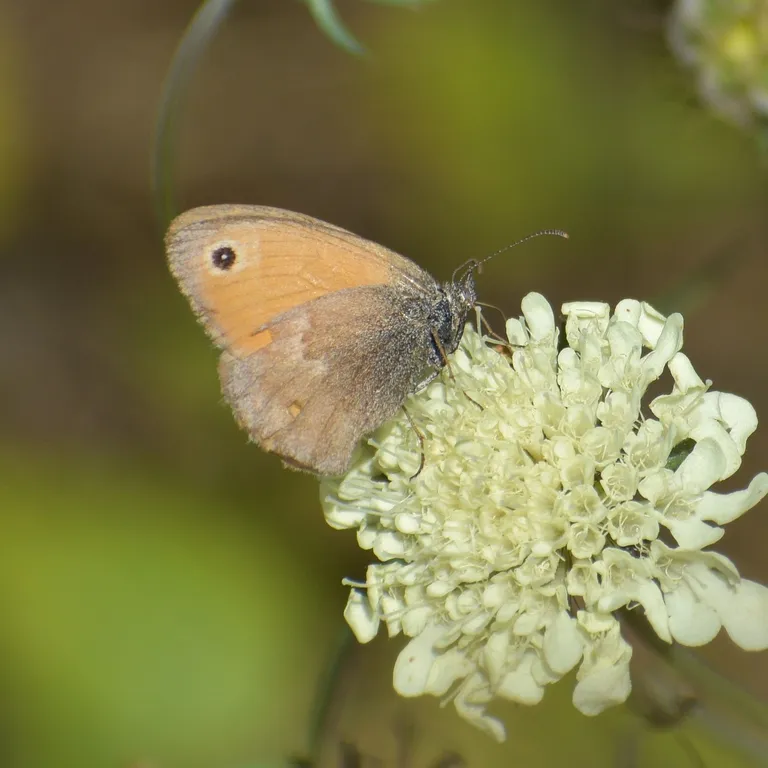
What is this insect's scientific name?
Coenonympha pamphilus
